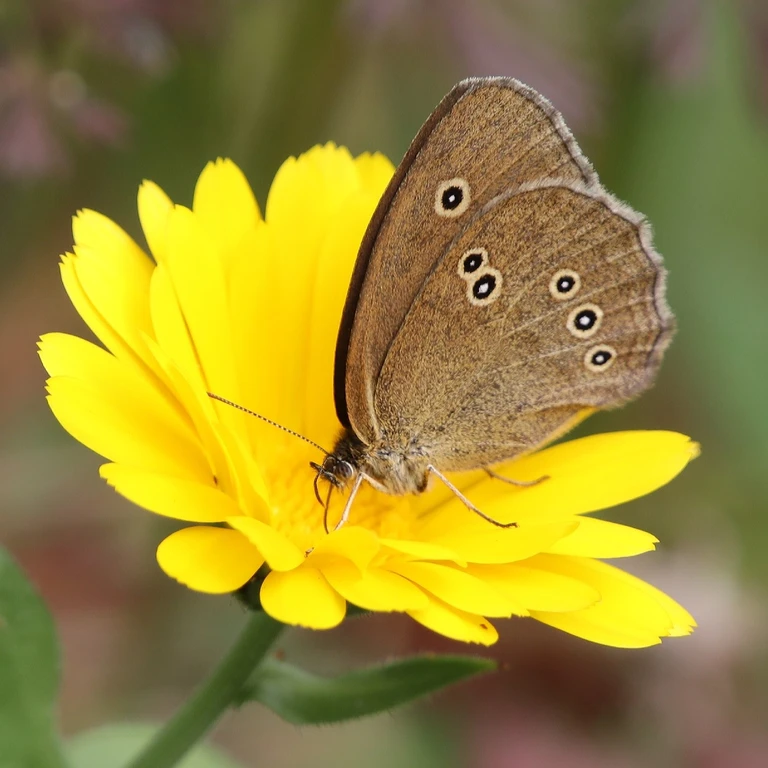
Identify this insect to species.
Aphantopus hyperantus
